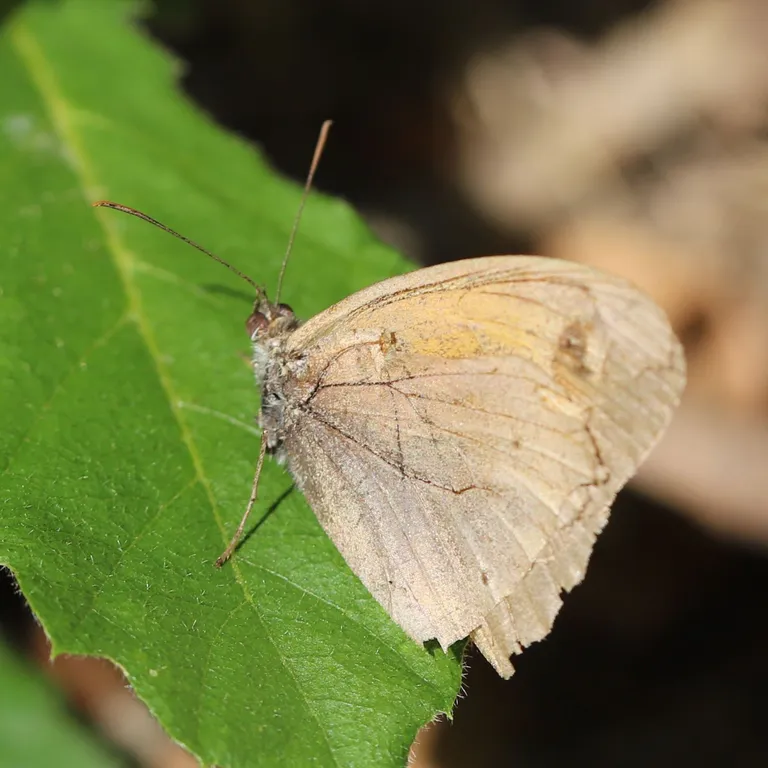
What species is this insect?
Maniola jurtina
